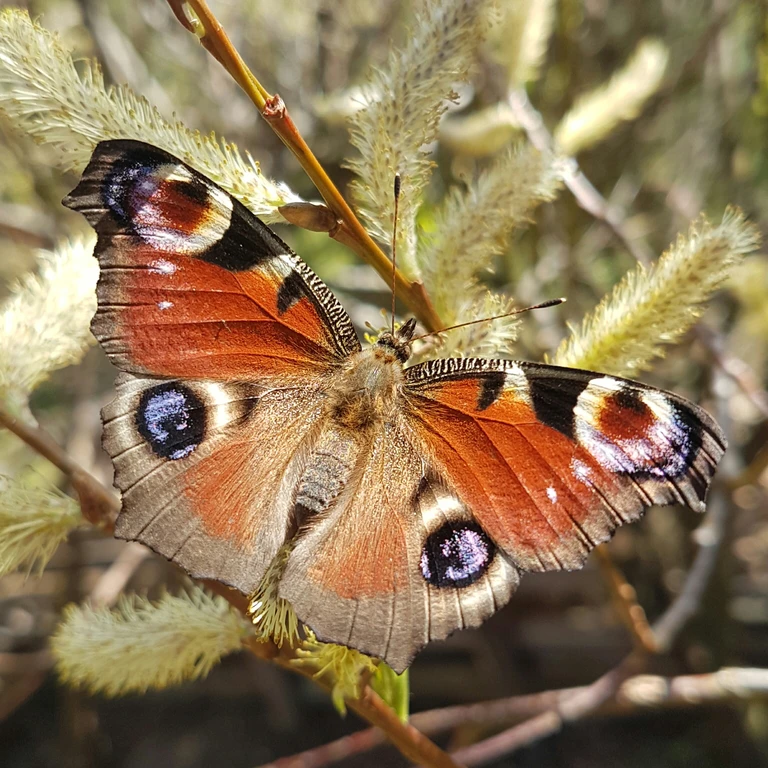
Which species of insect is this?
Aglais io
